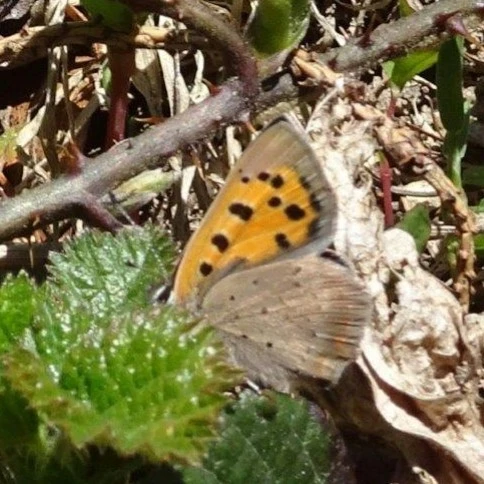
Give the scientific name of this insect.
Lycaena phlaeas
